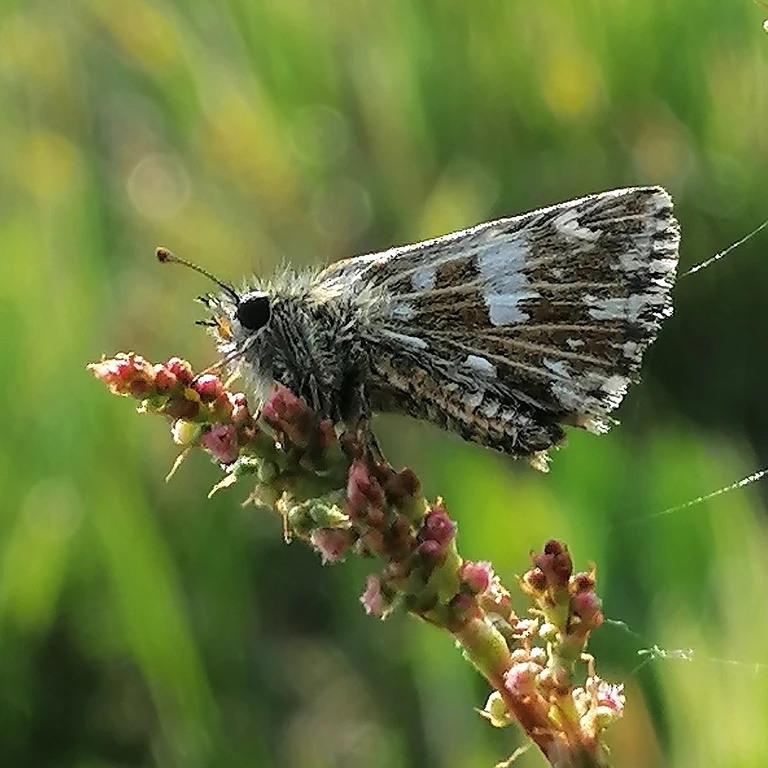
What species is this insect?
Pyrgus malvae
